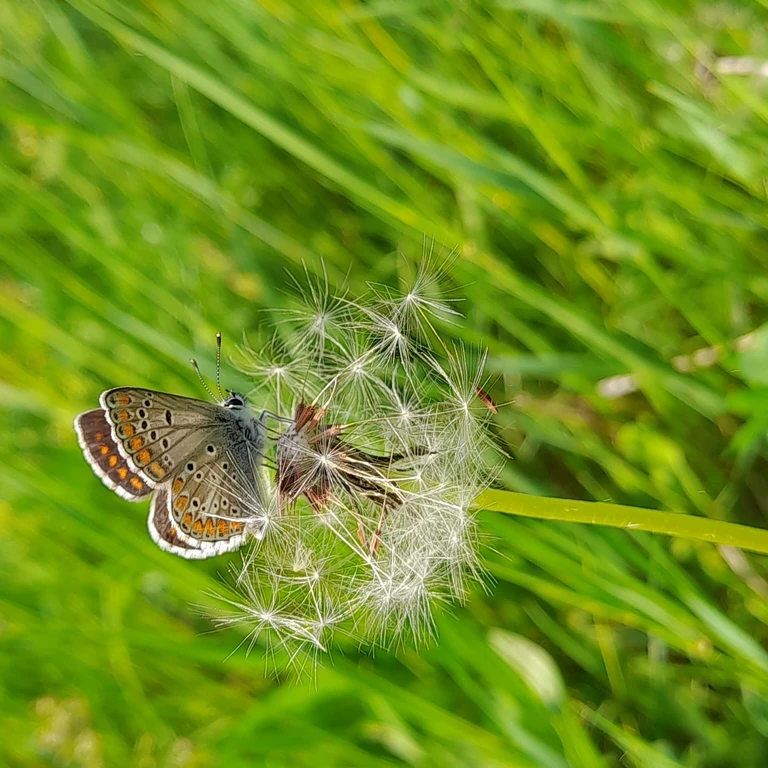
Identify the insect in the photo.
Aricia agestis/artaxerxes
